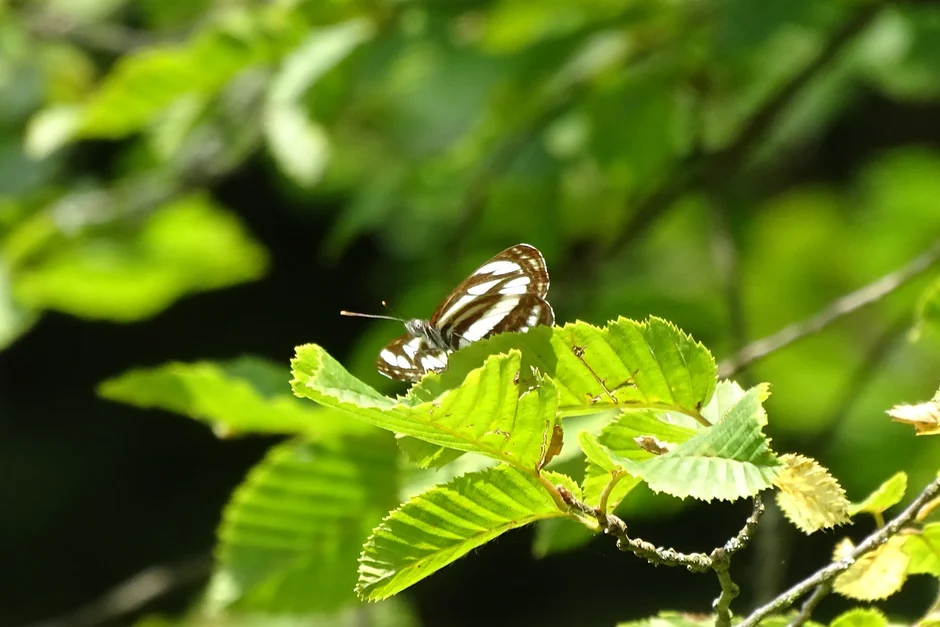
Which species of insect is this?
Neptis sappho
